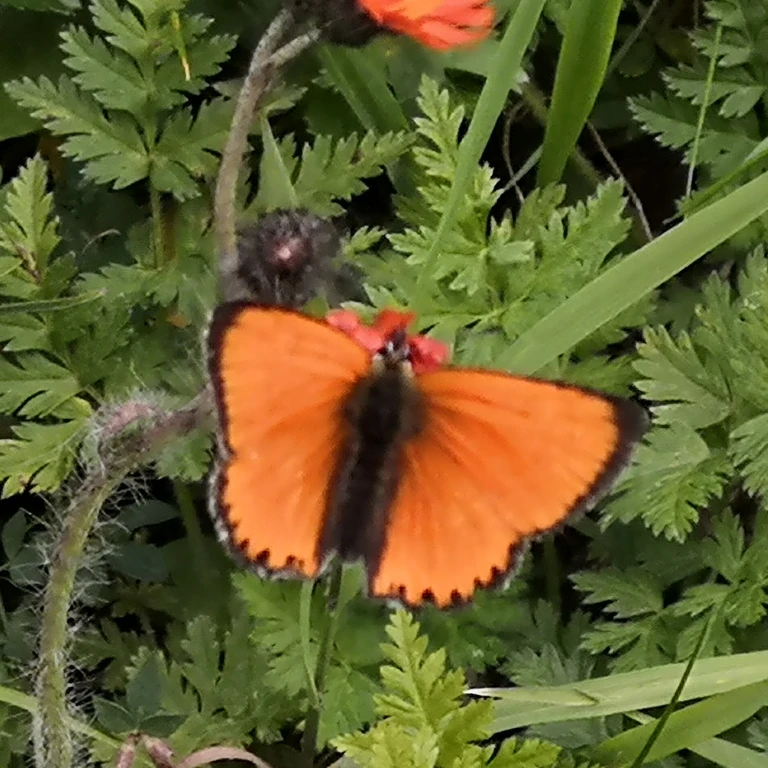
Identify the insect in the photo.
Lycaena virgaureae
